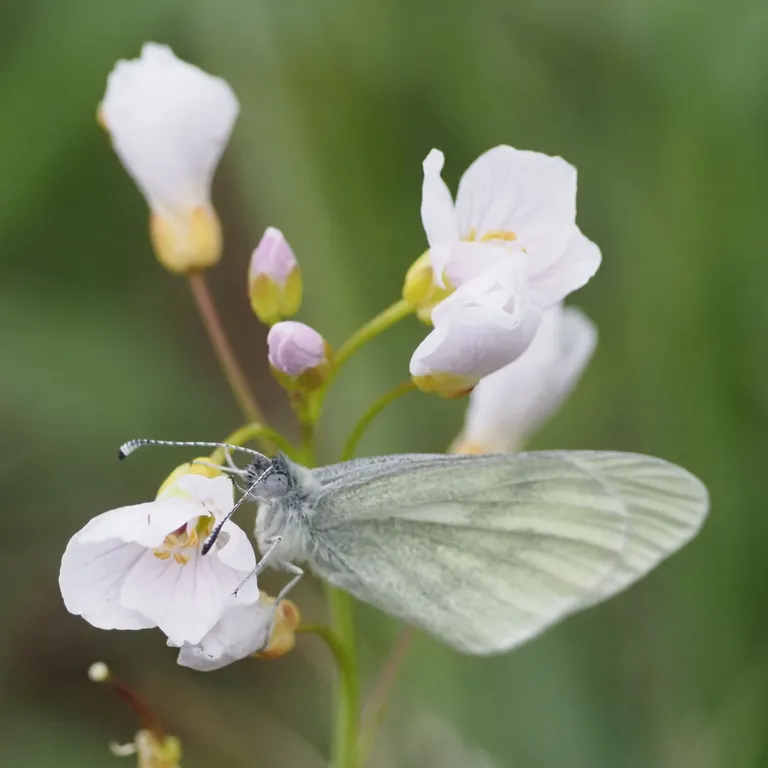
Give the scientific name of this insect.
Leptidea sinapis/juvernica
